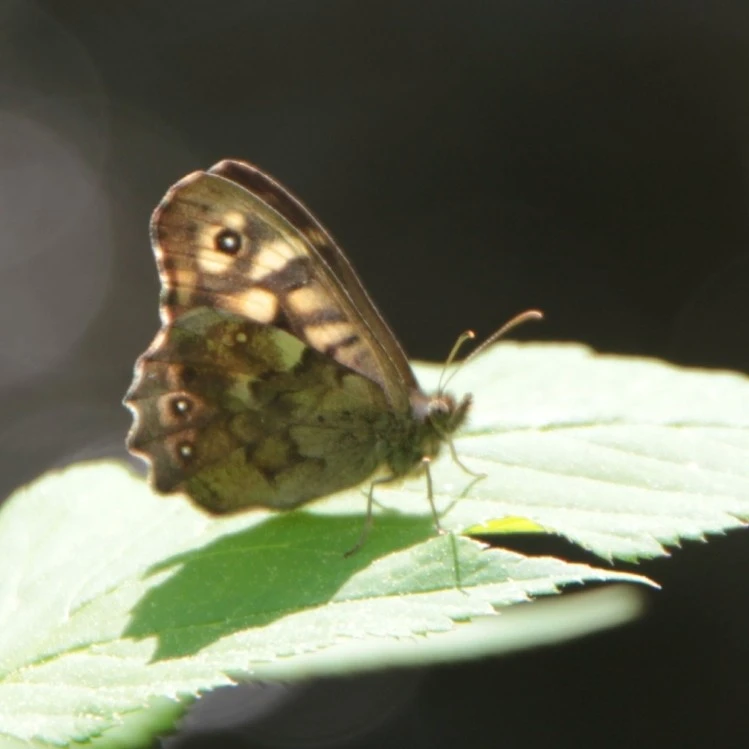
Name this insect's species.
Pararge aegeria
